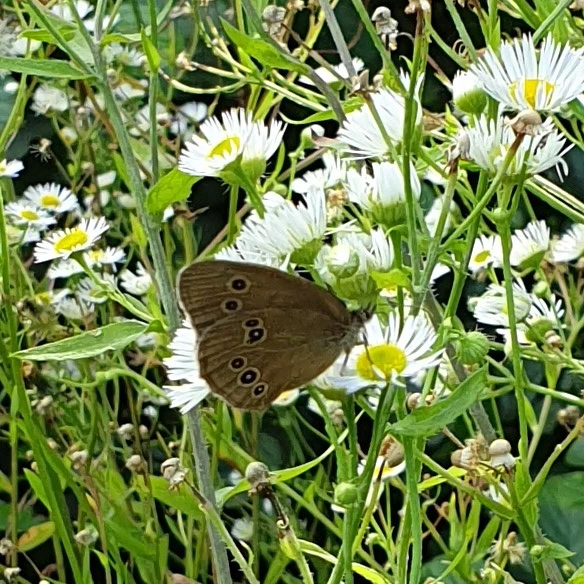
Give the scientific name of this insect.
Aphantopus hyperantus
